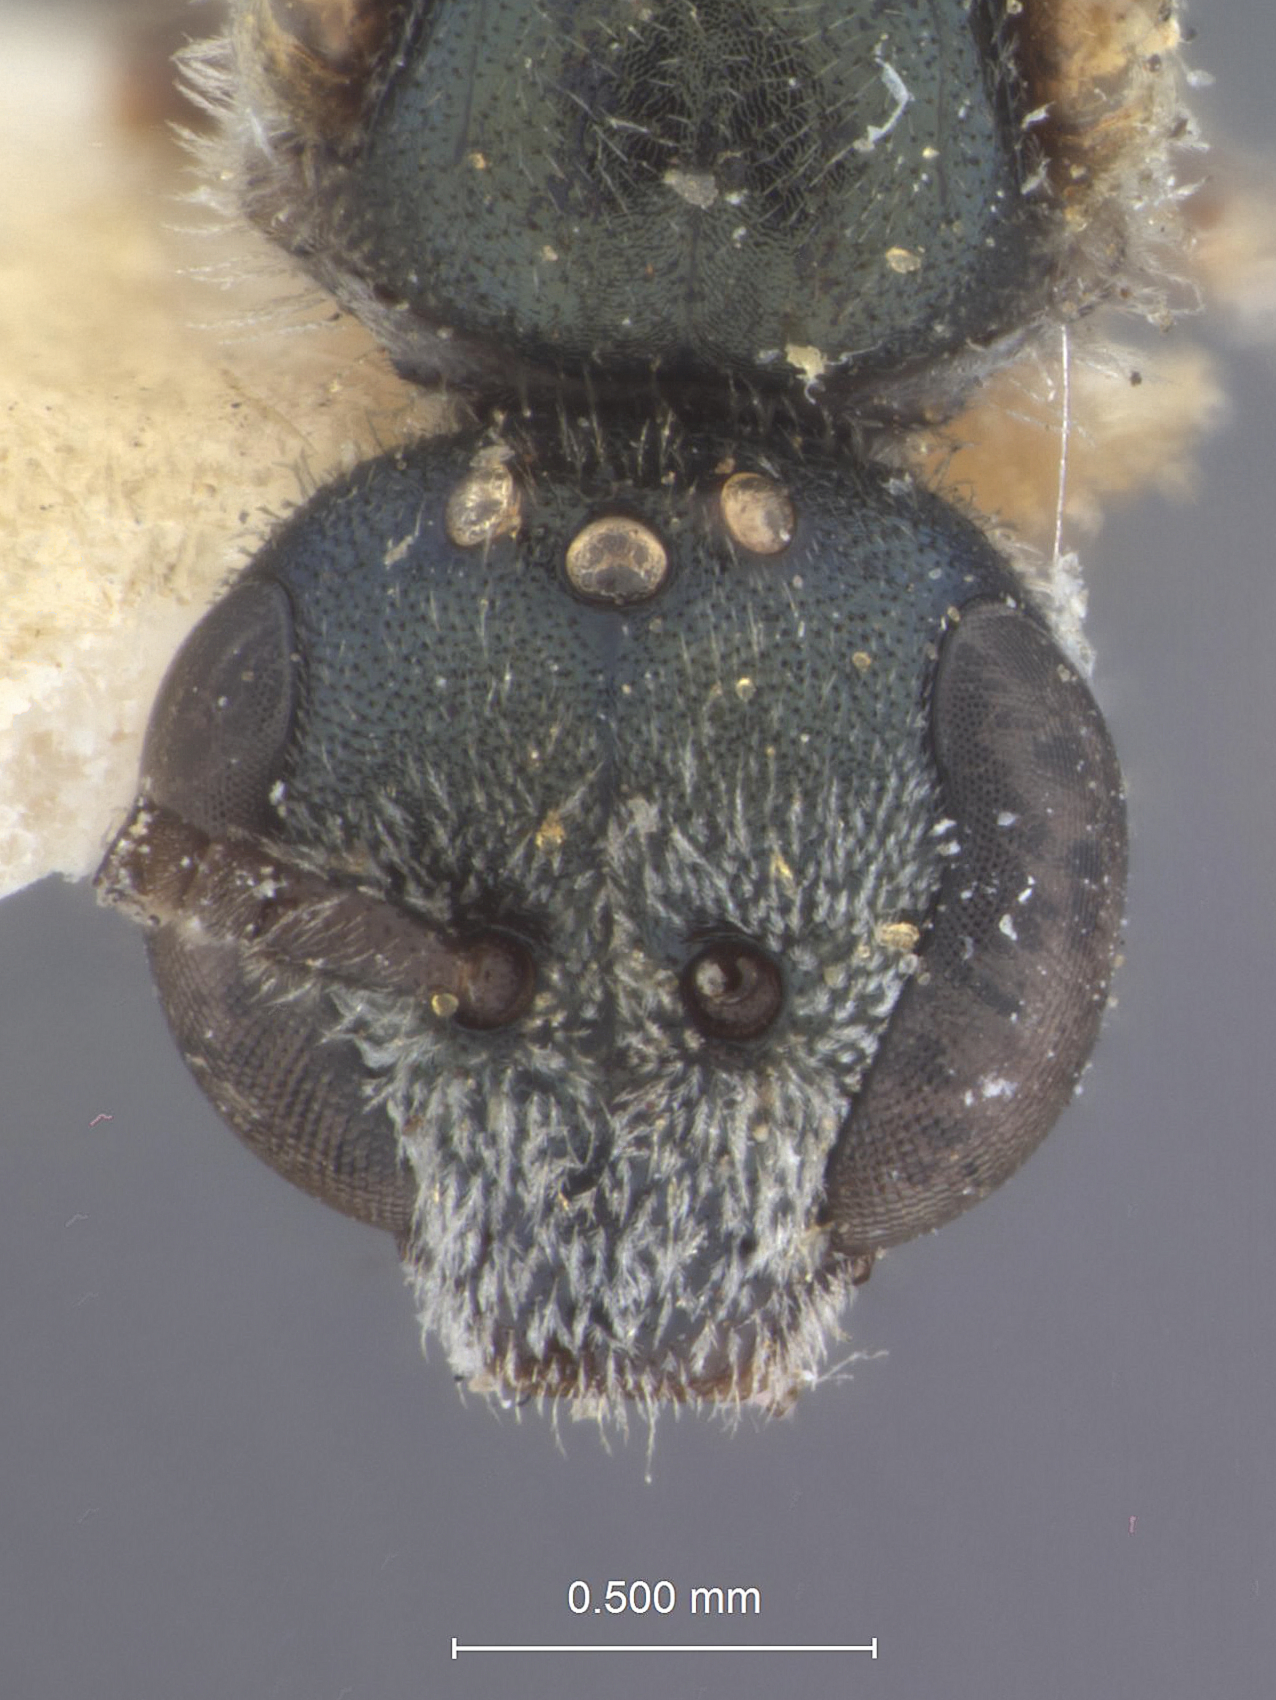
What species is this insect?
Halictus insolitus
